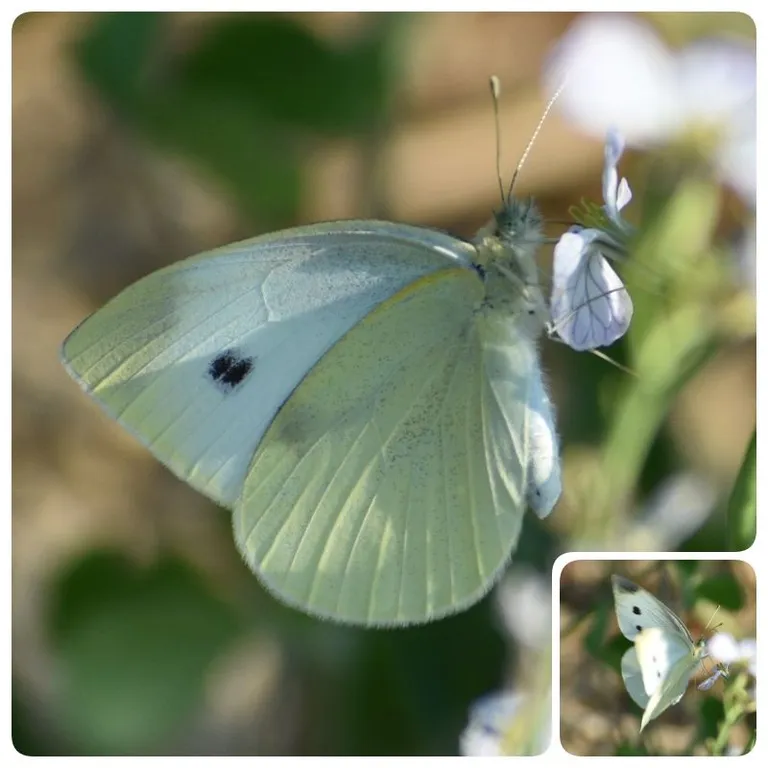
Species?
Pieris rapae
